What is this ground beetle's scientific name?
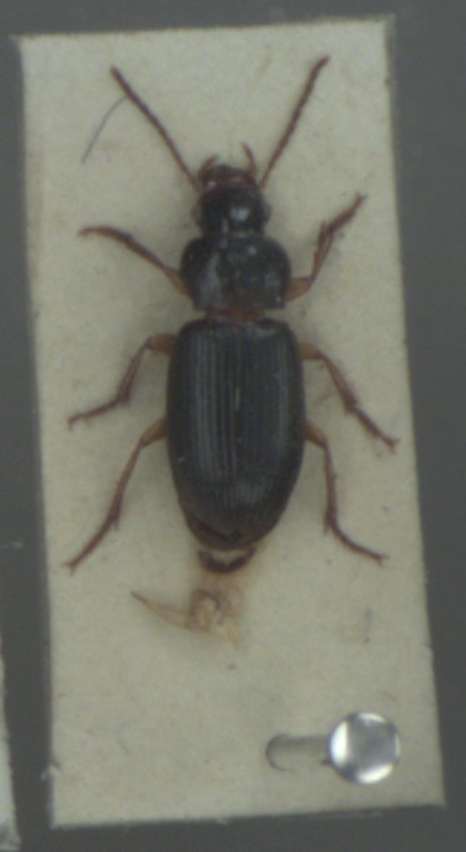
Ophonus rufibarbis
